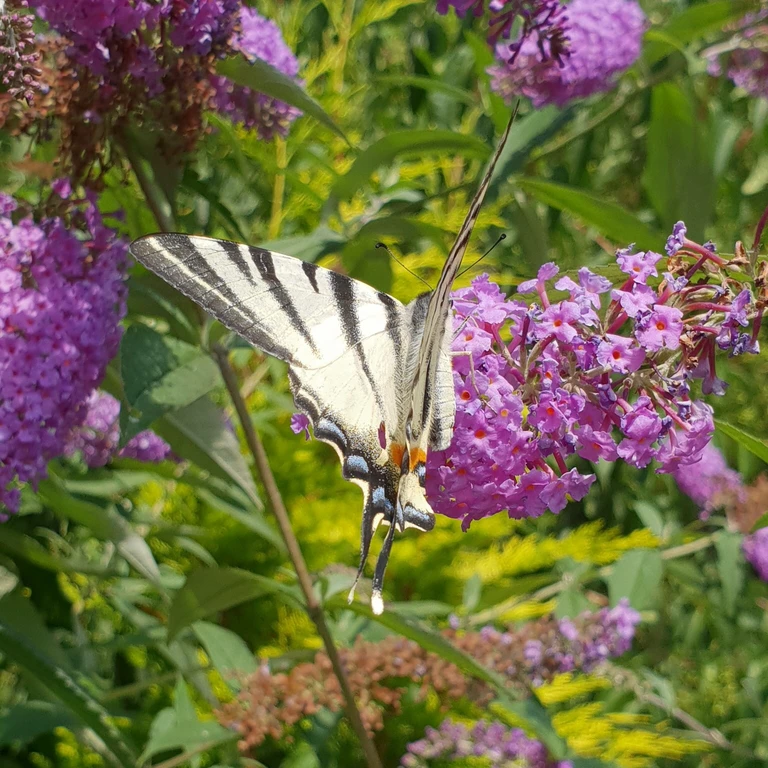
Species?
Iphiclides podalirius
